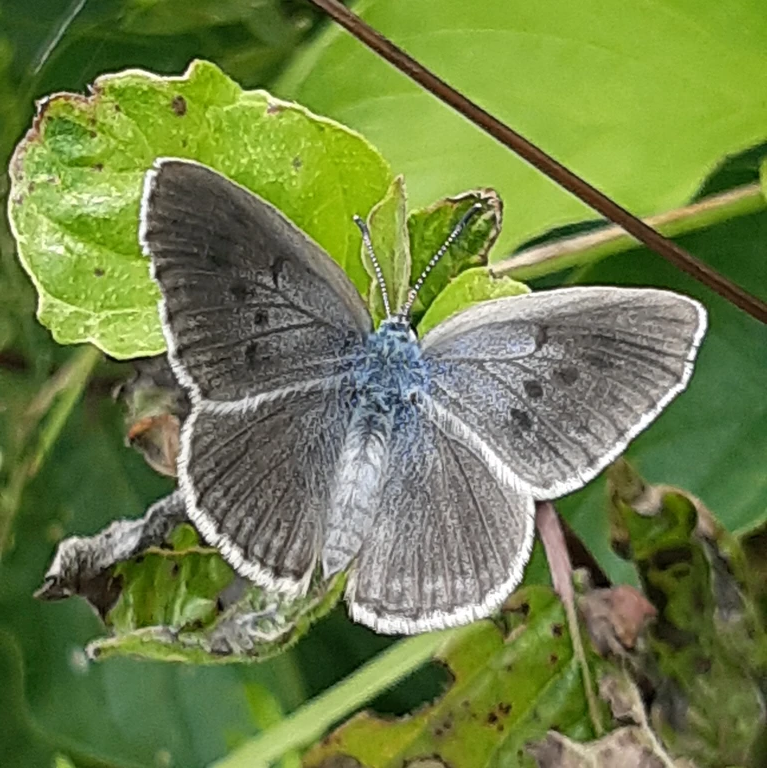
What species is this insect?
Phengaris alcon/rebeli
